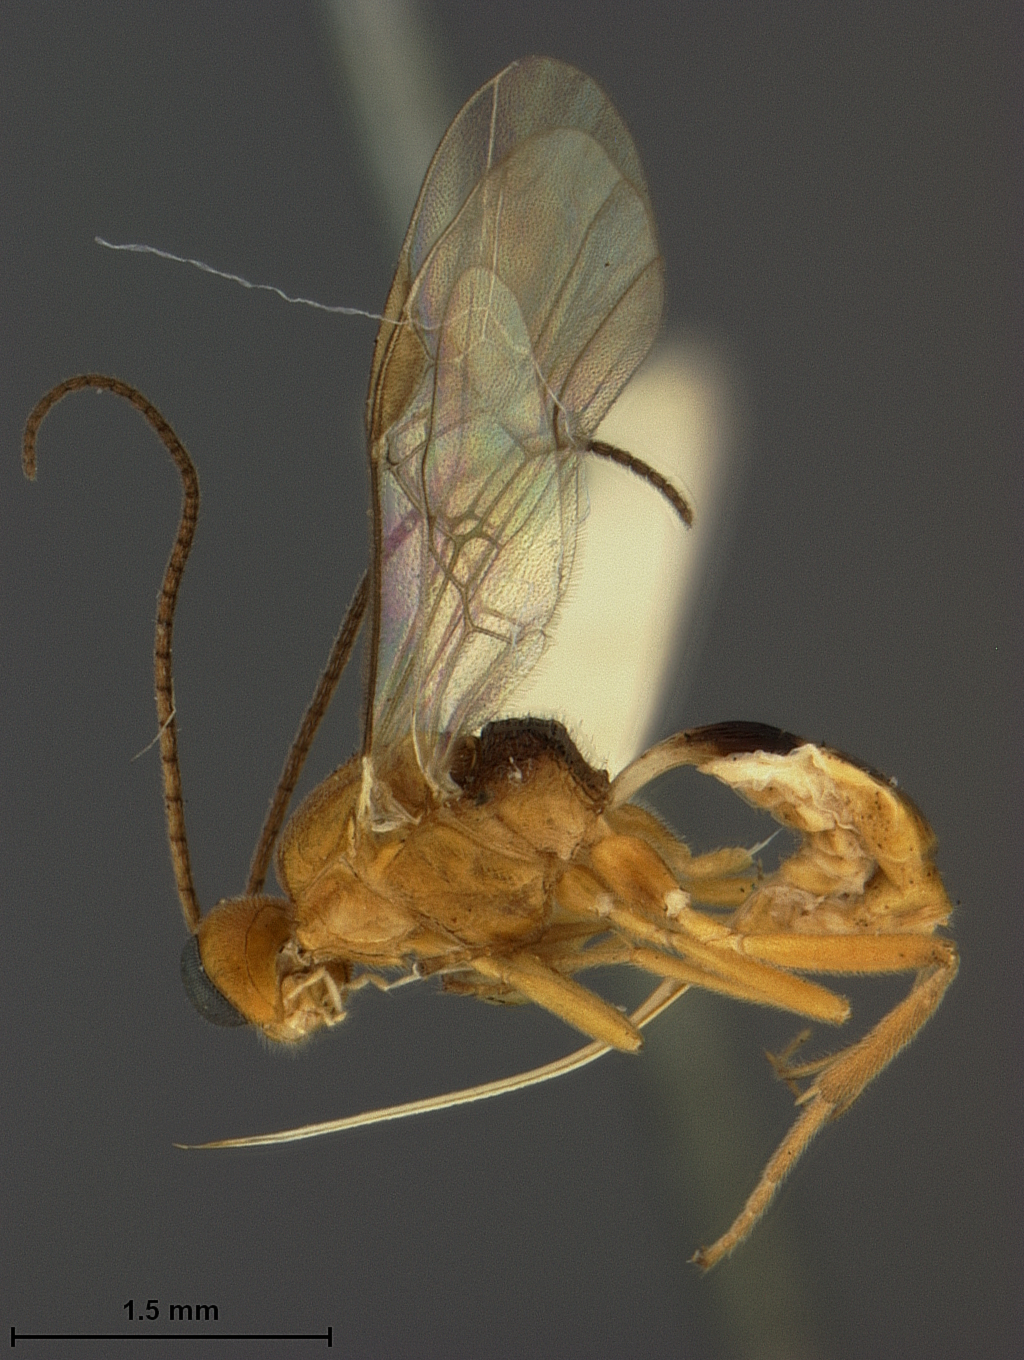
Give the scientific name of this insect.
Meteorus brownii
